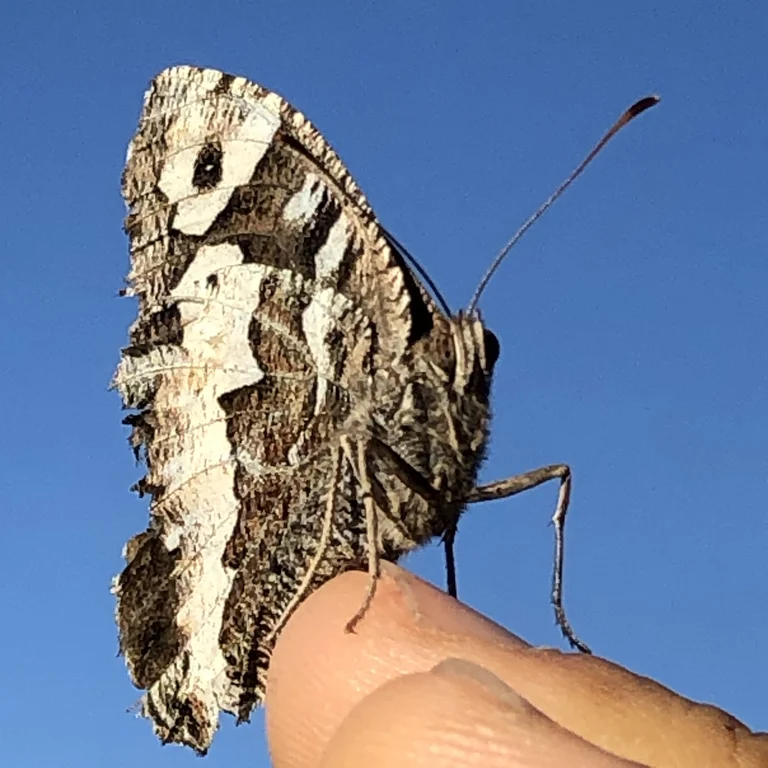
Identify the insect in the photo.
Brintesia circe
